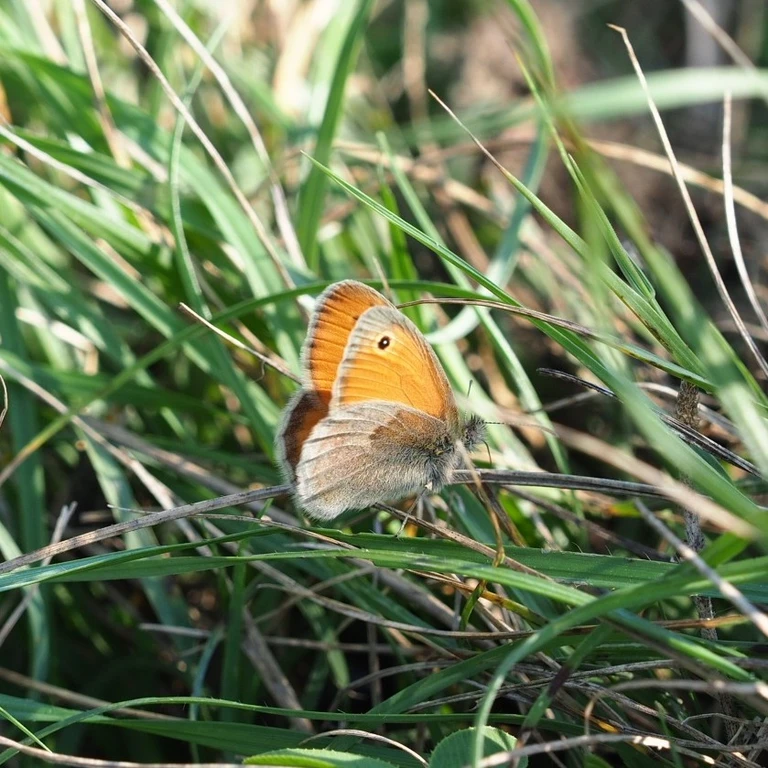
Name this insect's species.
Coenonympha pamphilus
